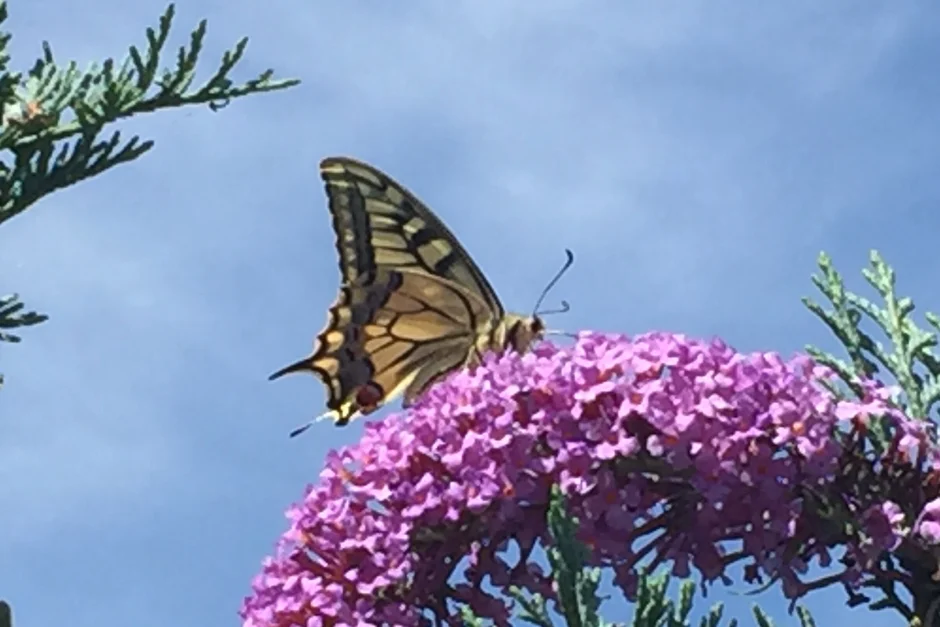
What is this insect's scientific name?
Papilio machaon
